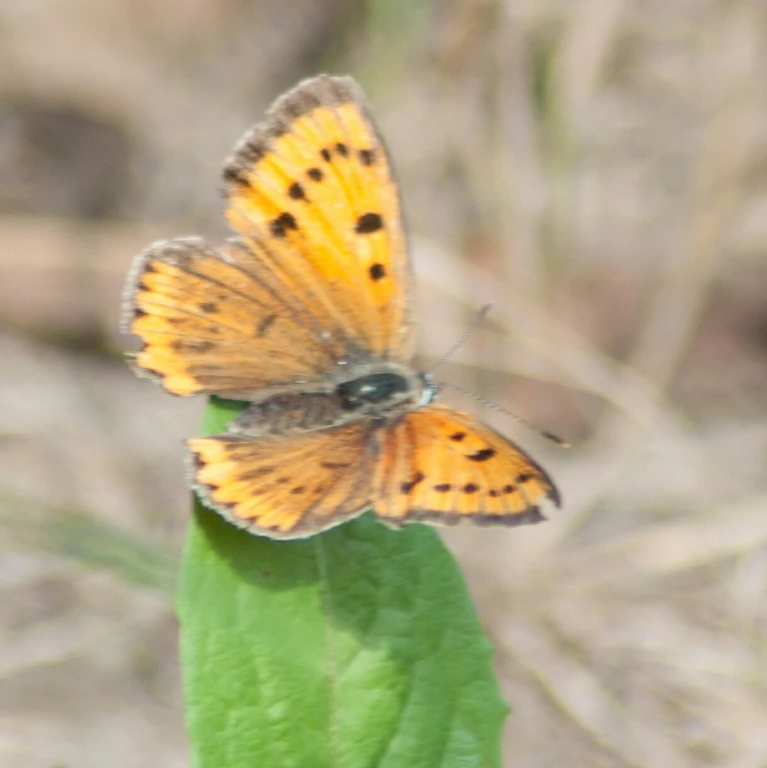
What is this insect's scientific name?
Lycaena dispar
